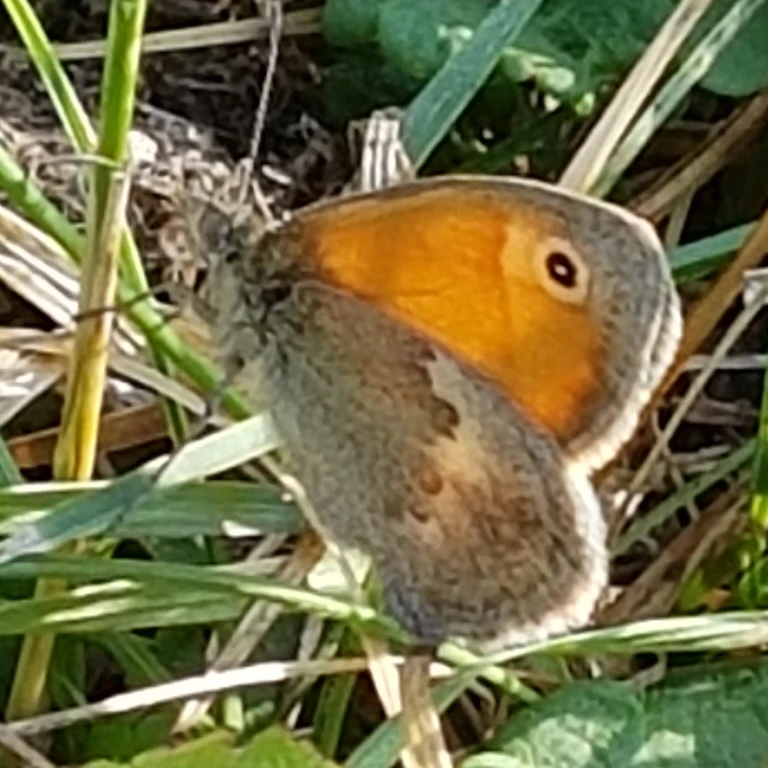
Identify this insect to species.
Coenonympha pamphilus
